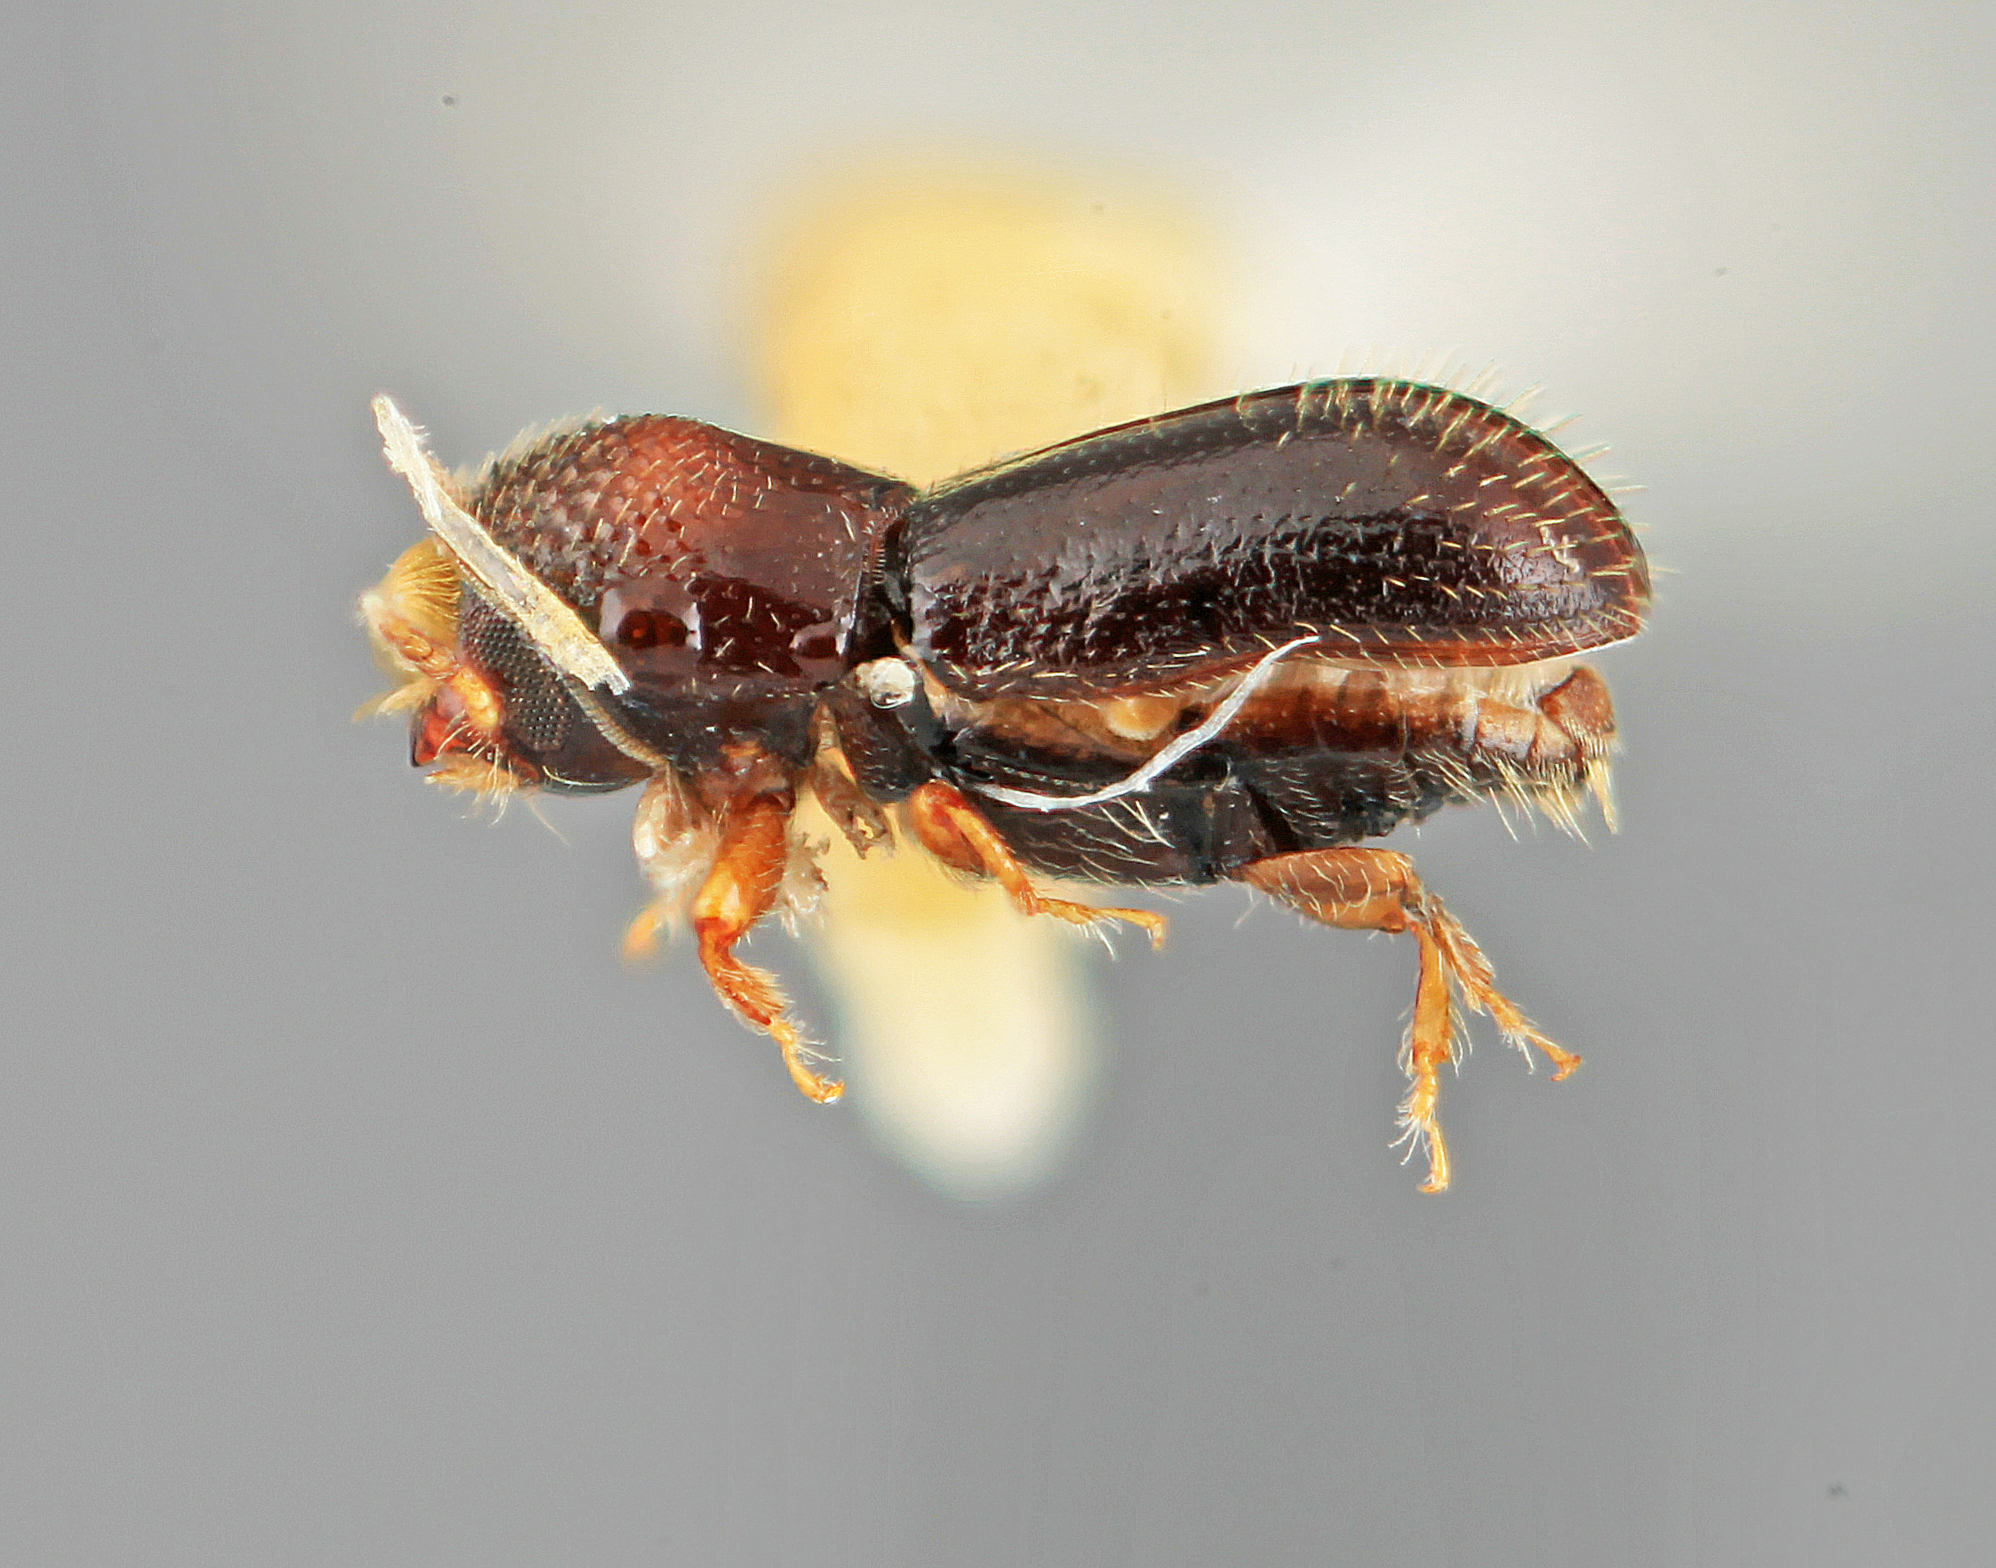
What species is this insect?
Pseudopityophthorus hondurensis
